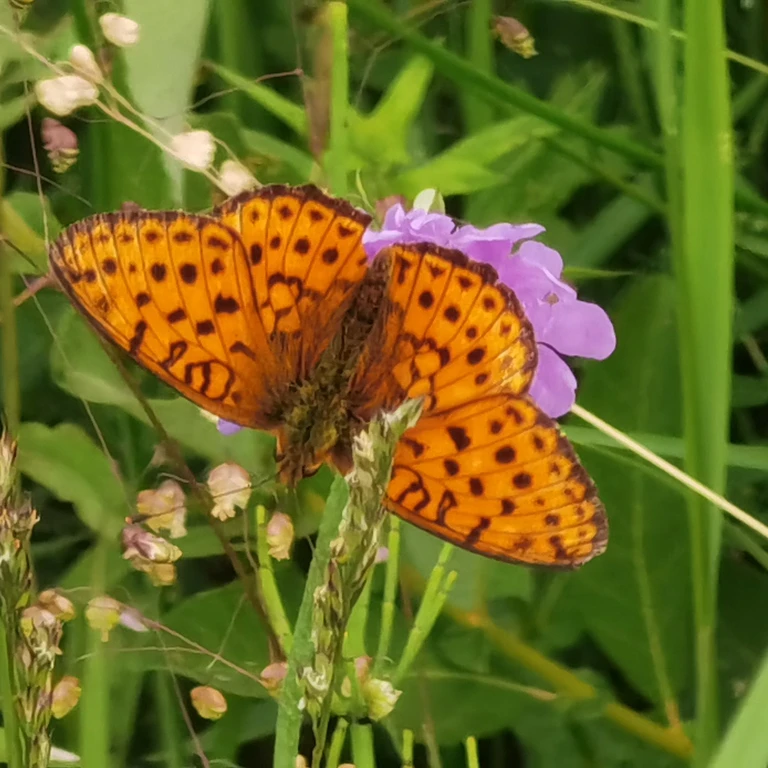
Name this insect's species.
Brenthis ino
